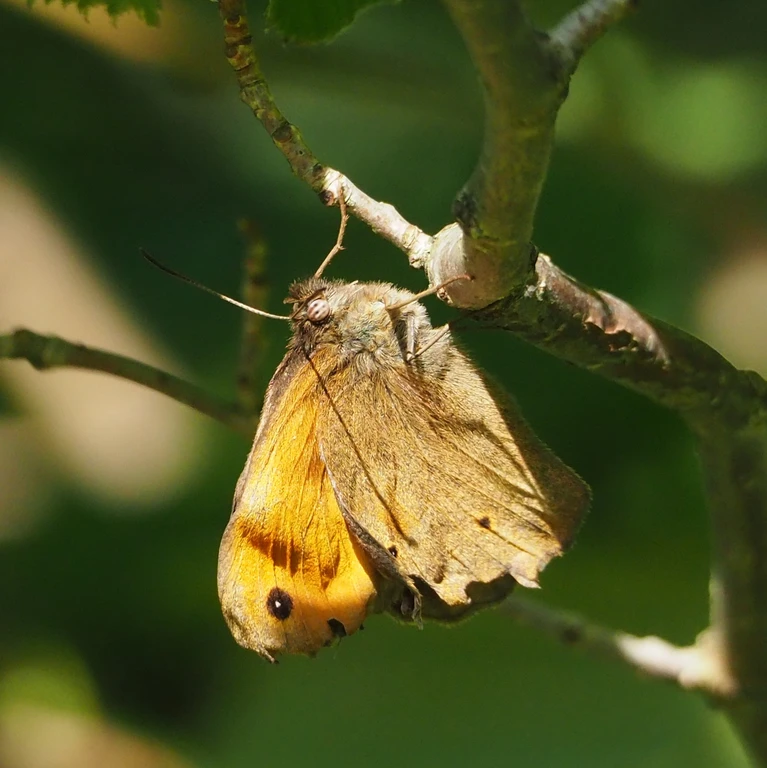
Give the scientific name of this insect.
Maniola jurtina
